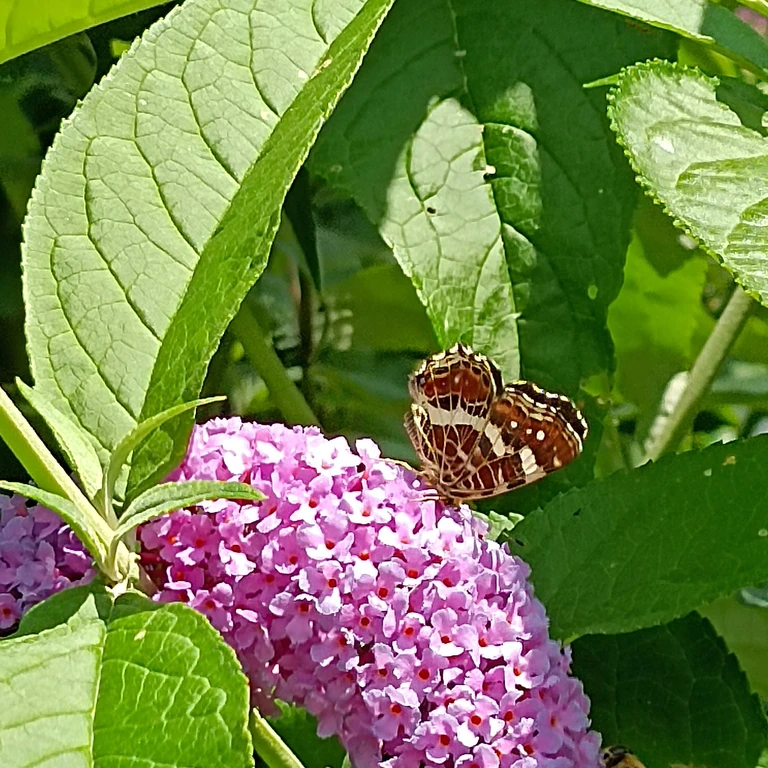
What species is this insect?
Araschnia levana
